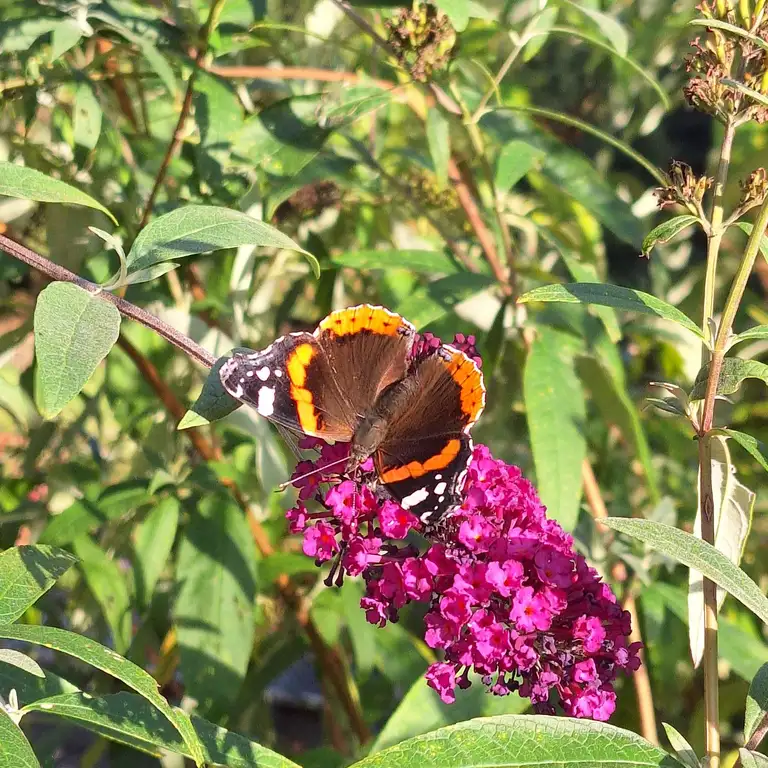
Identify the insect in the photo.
Vanessa atalanta
